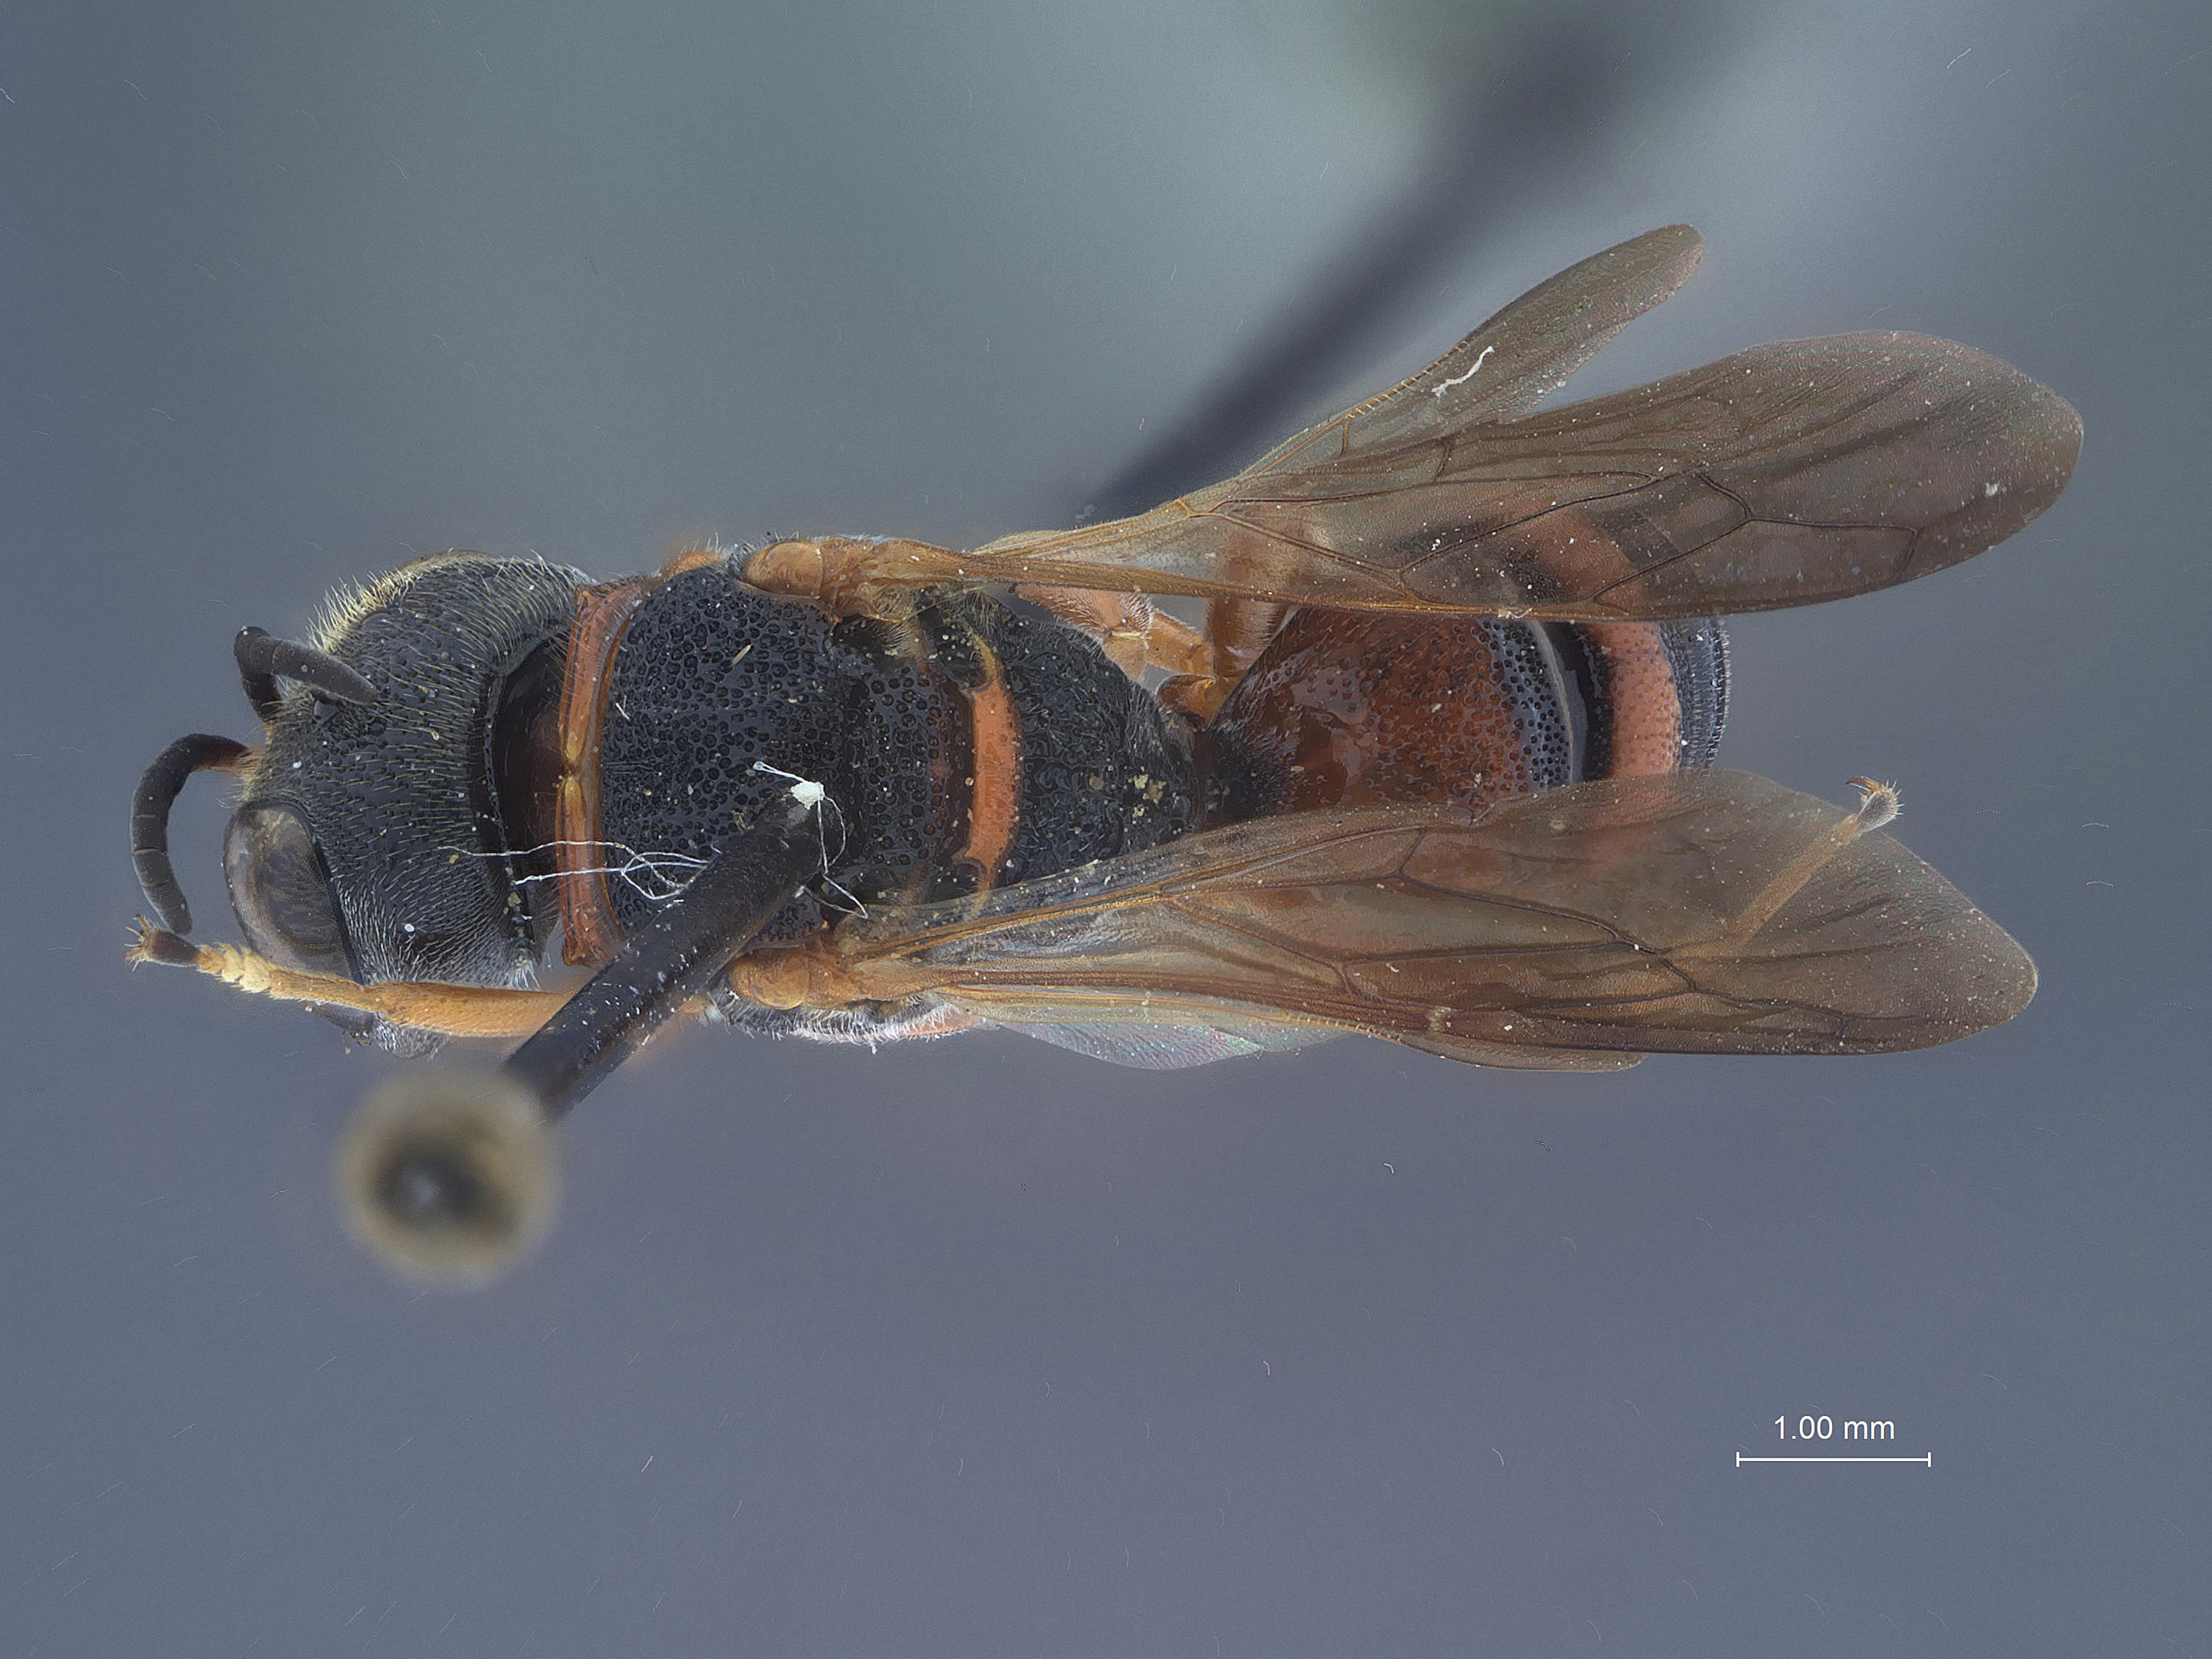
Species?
Ectemnius scaber
